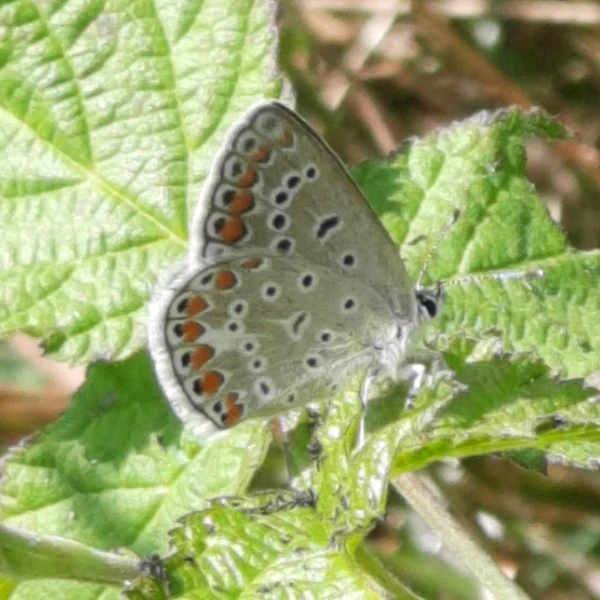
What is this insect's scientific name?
Polyommatus icarus
